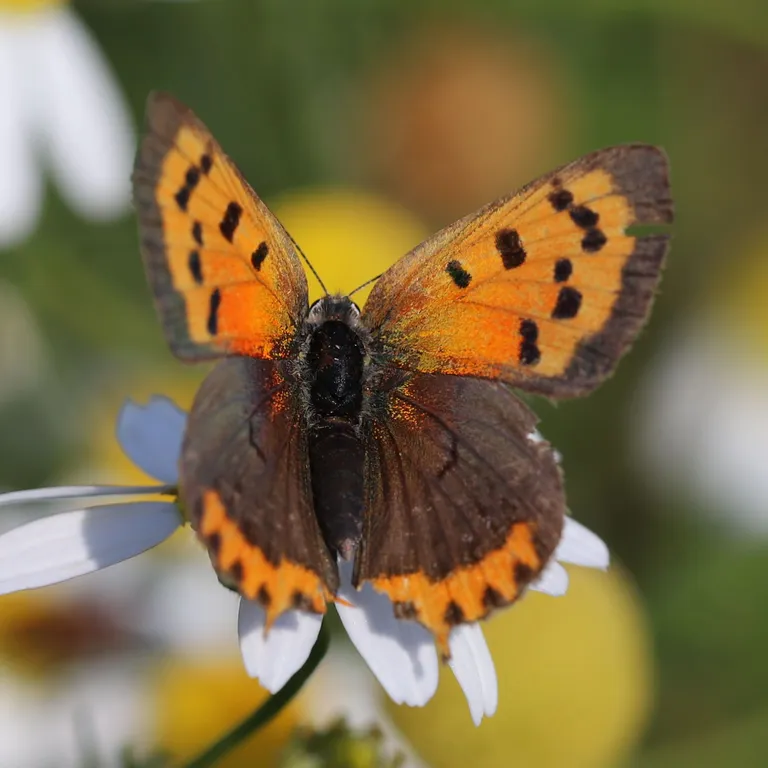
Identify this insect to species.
Lycaena phlaeas
